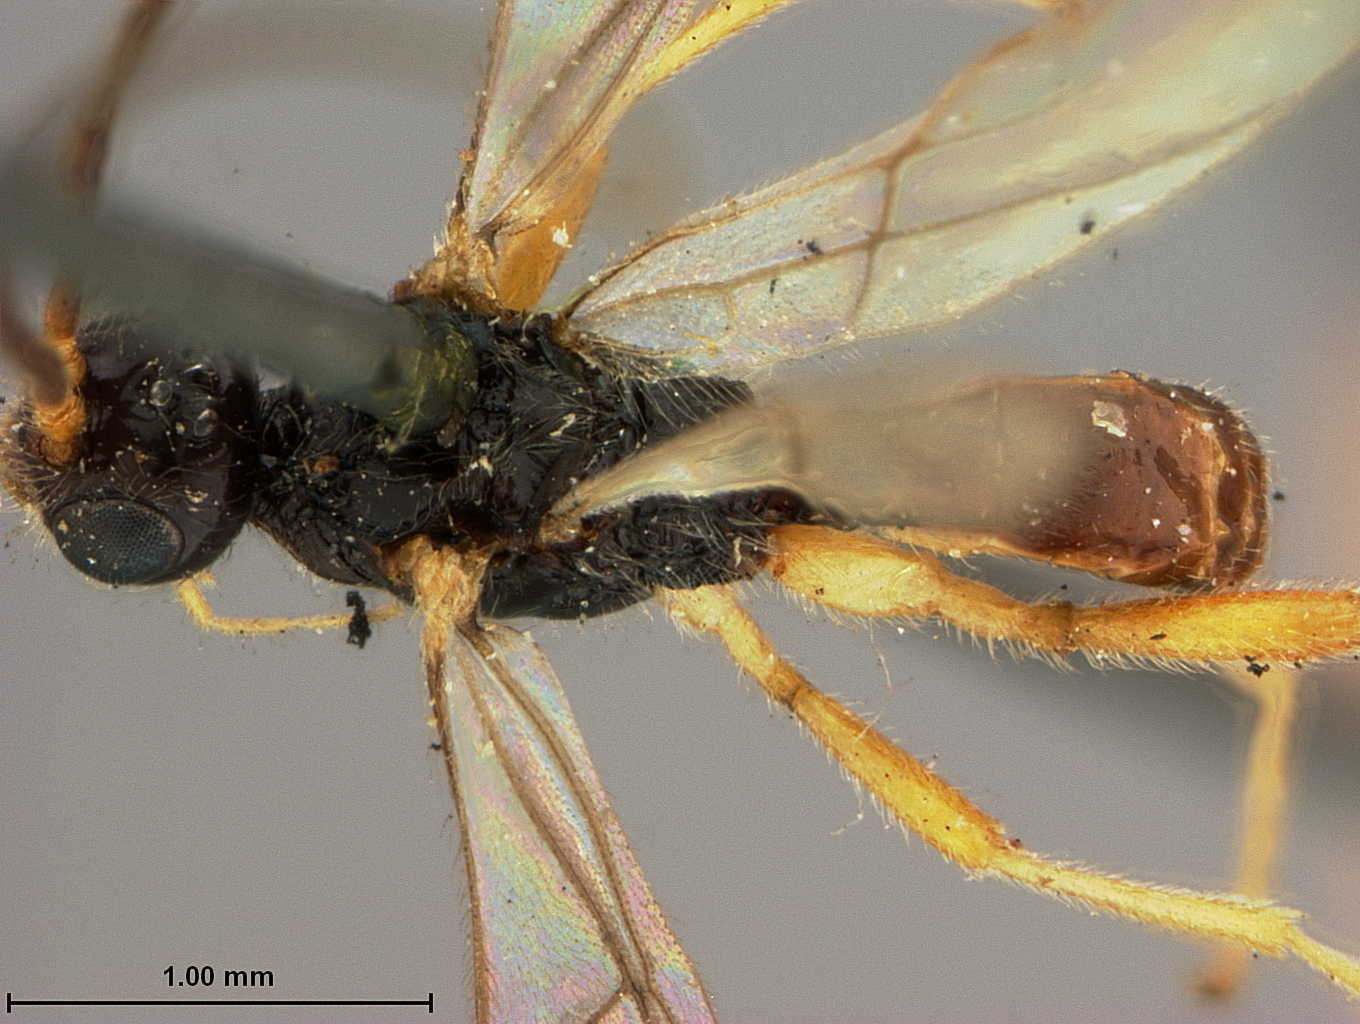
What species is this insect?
Rhyssalus carinatus
